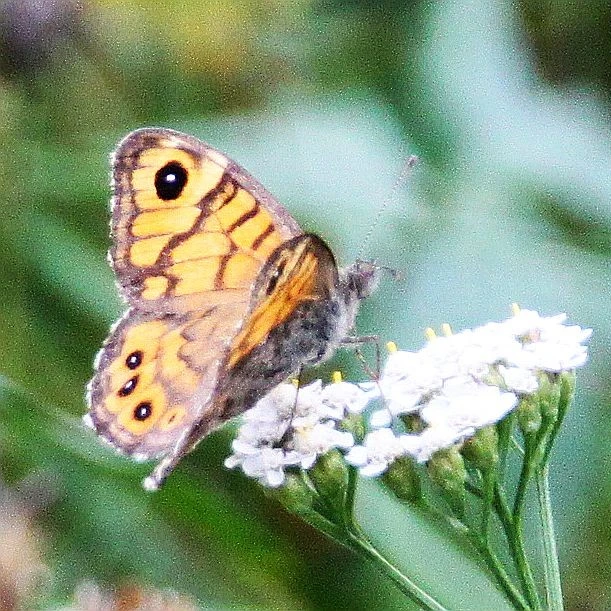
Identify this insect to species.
Lasiommata megera (also Pararge megera)
